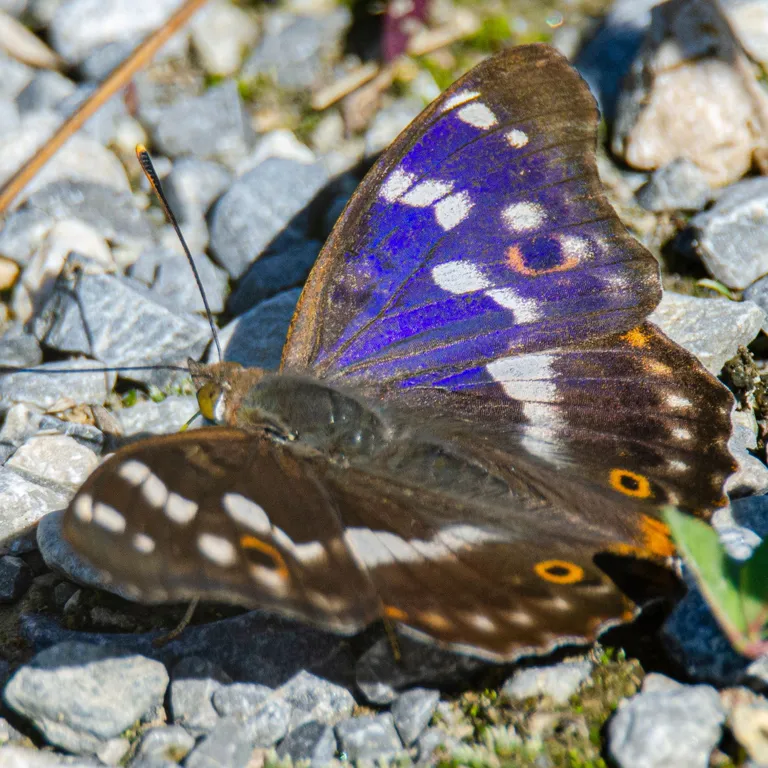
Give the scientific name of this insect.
Apatura ilia
